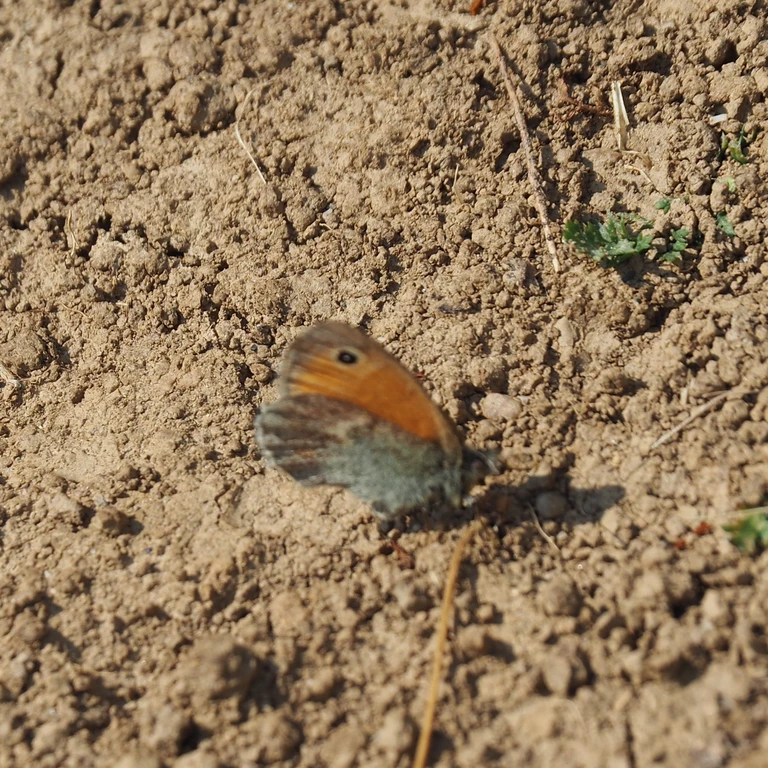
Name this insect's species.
Coenonympha pamphilus
